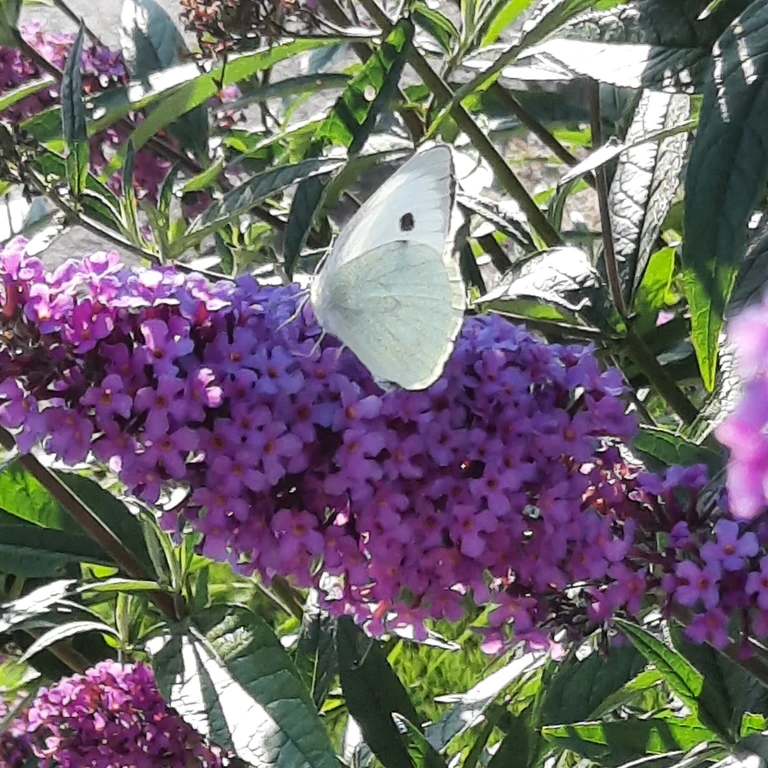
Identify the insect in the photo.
Pieris brassicae
